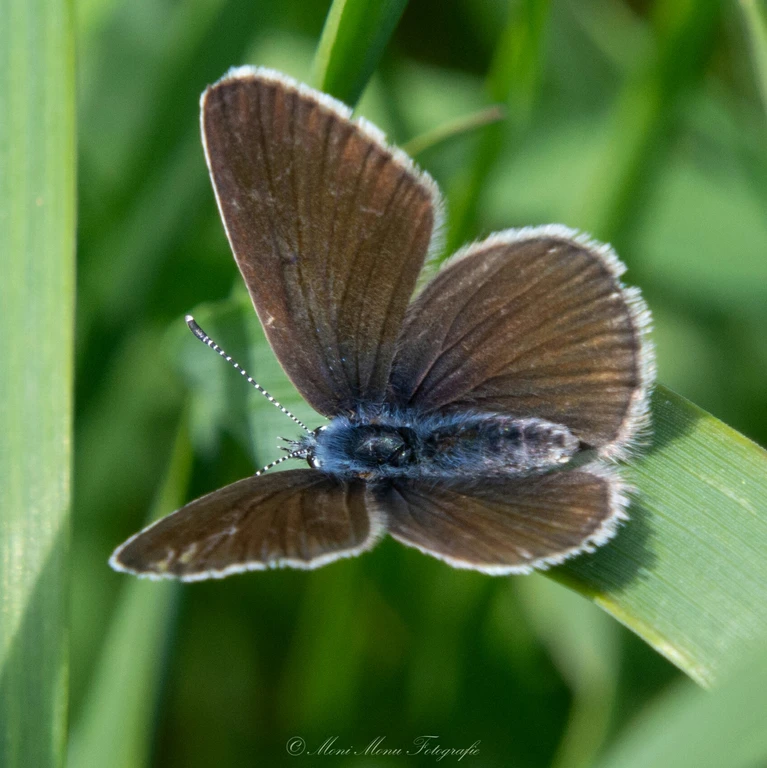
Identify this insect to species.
Cyaniris semiargus
